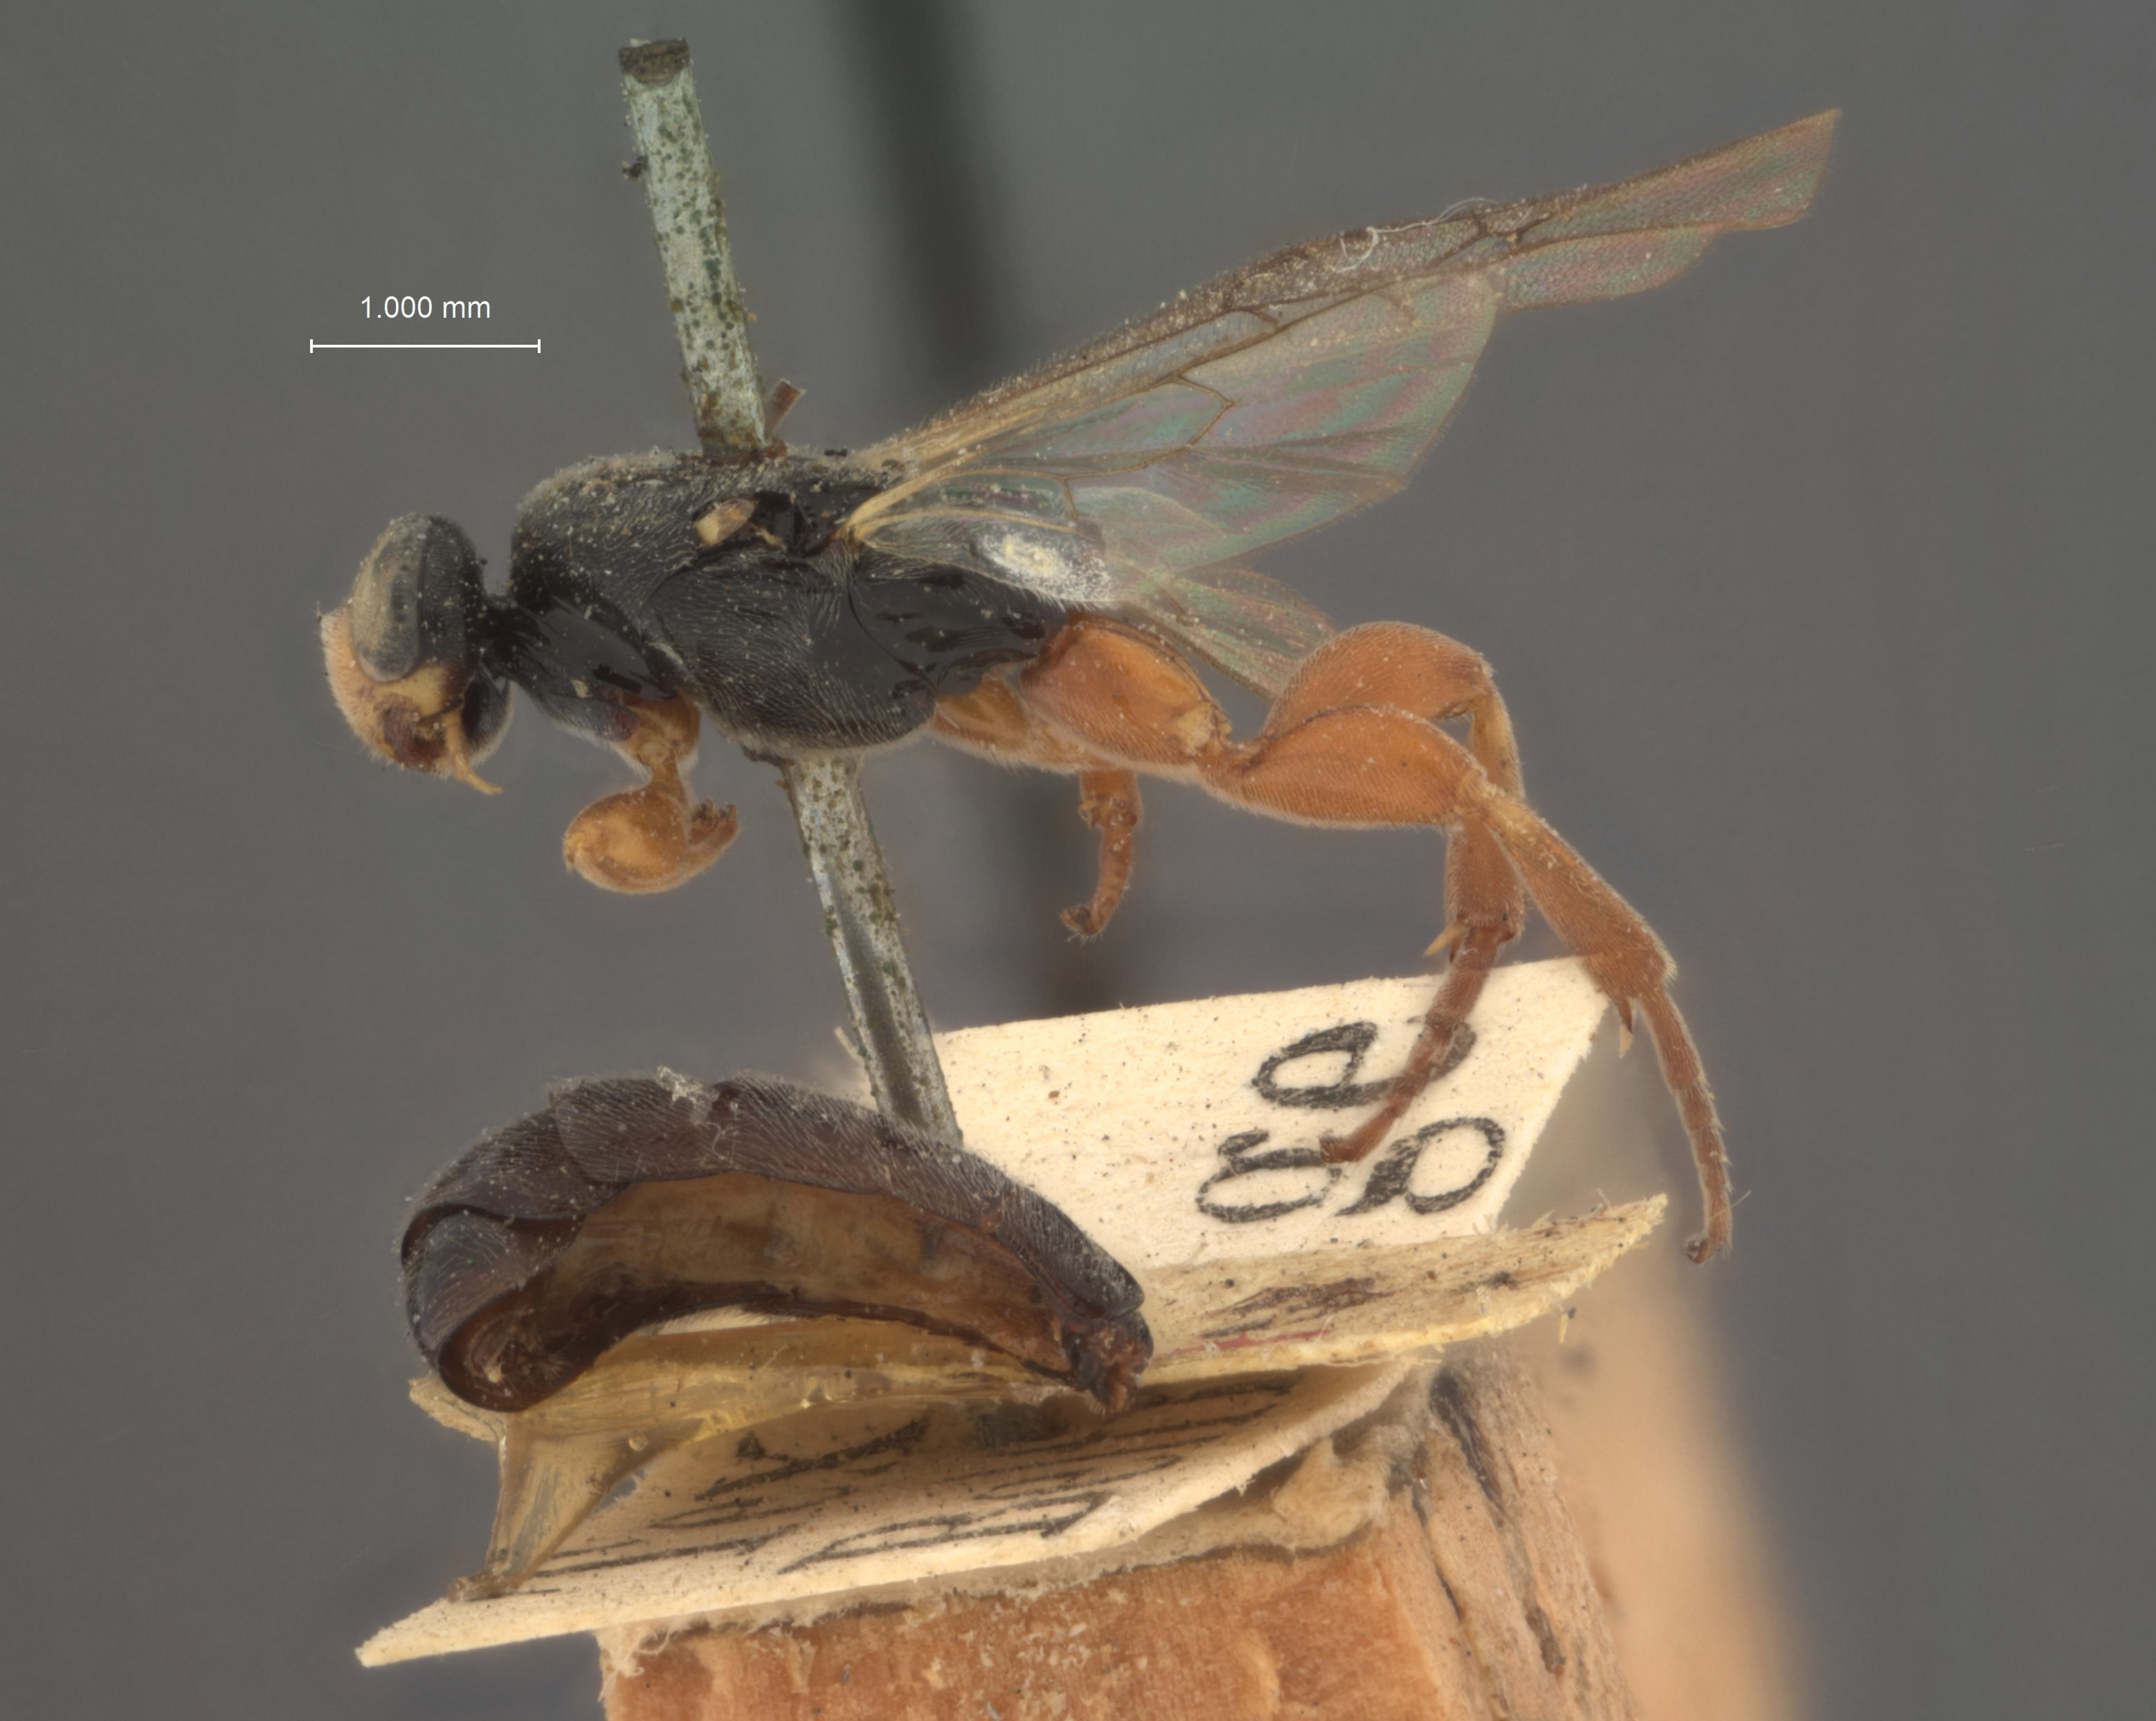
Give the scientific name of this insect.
Exochus texanus
